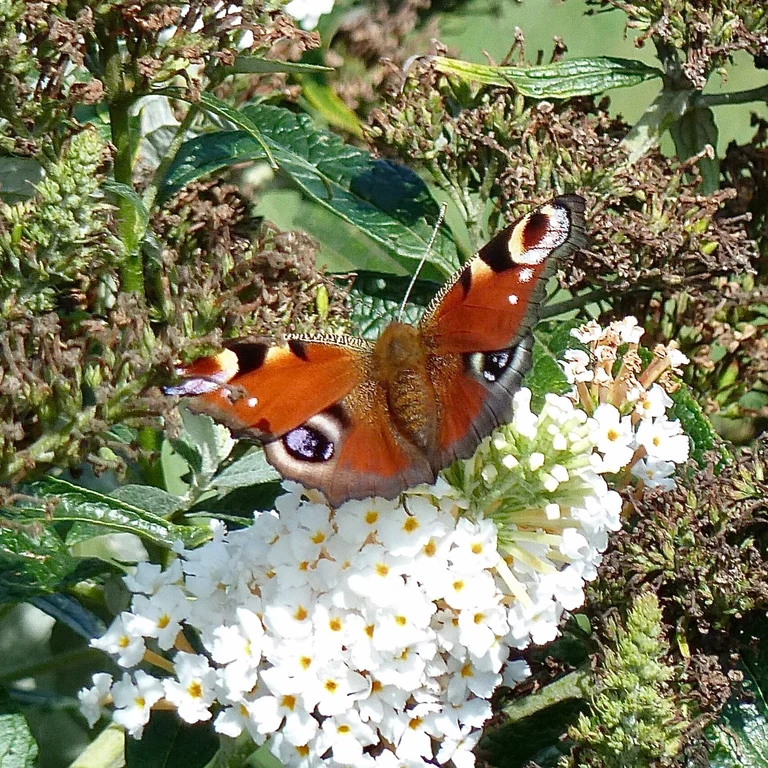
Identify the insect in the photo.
Aglais io
